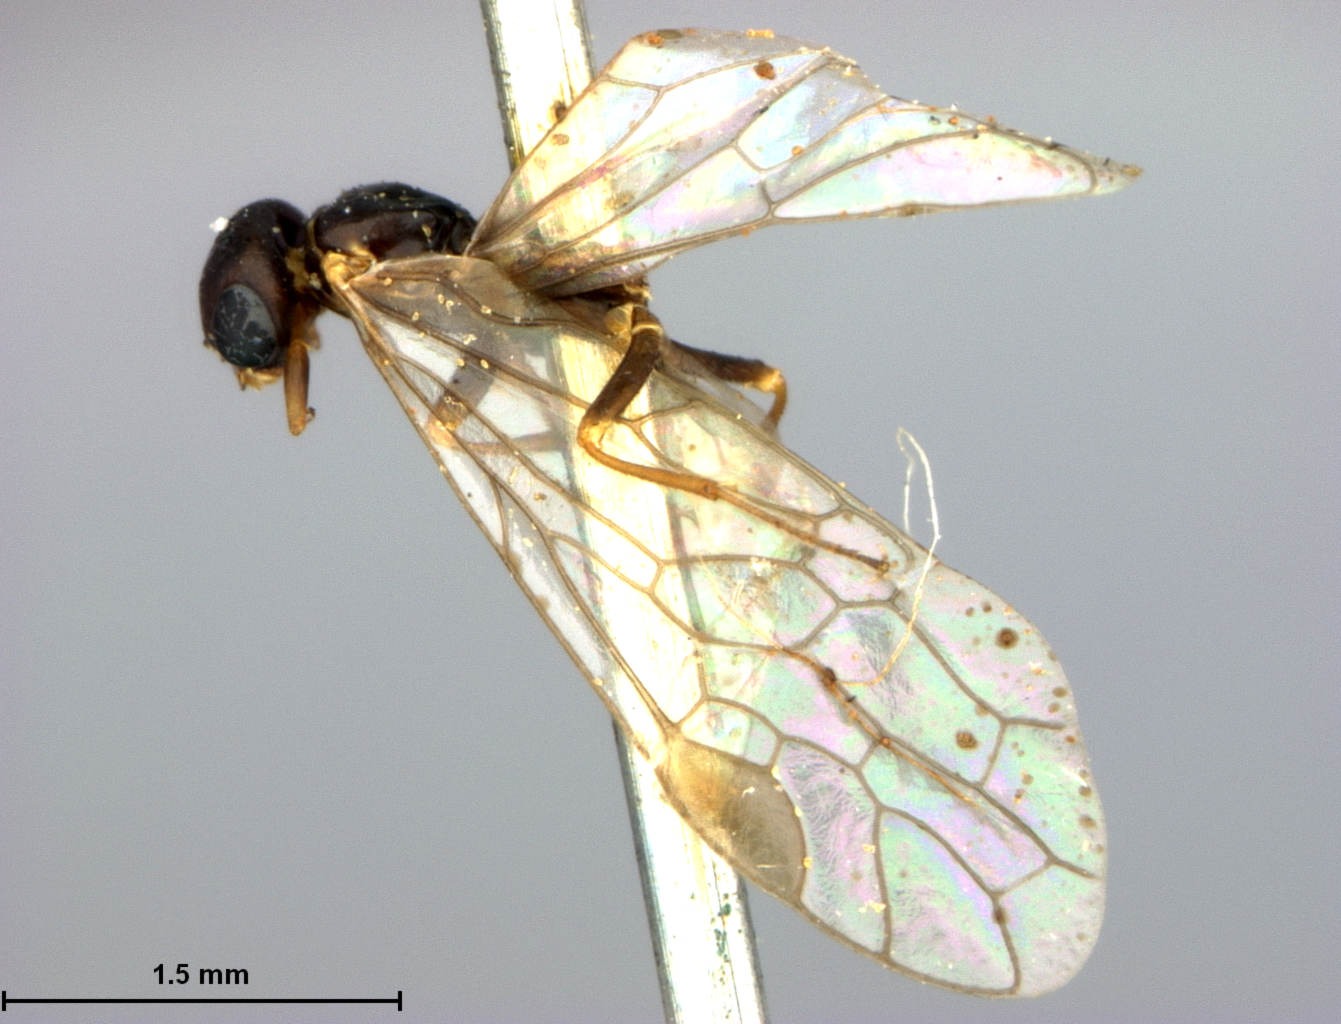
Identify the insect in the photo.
Xyela negundinis
